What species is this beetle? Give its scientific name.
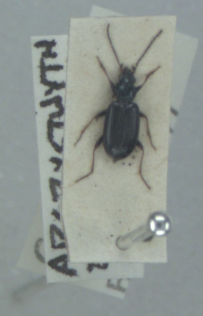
Bembidion atrocaeruleum
